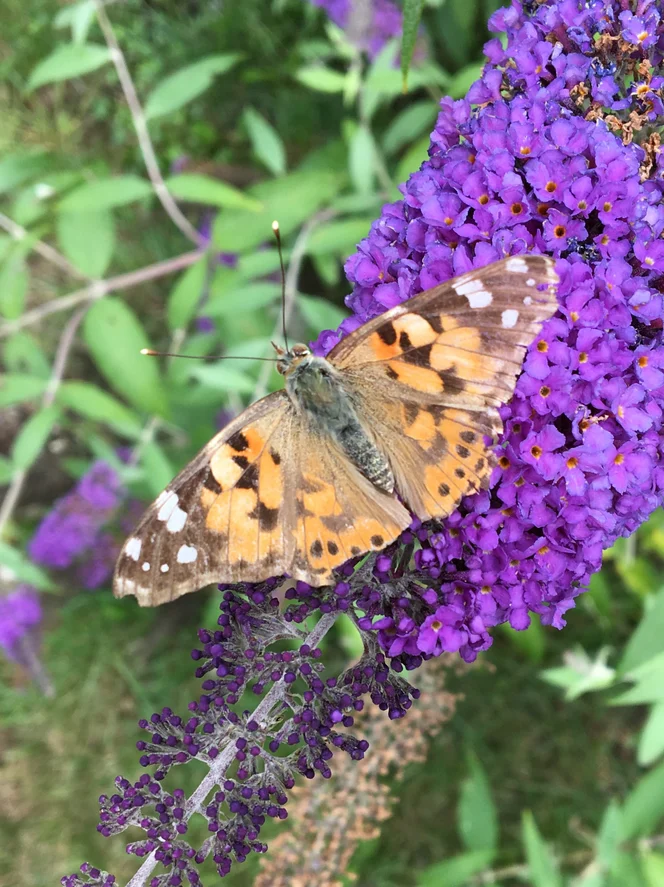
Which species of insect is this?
Vanessa cardui
